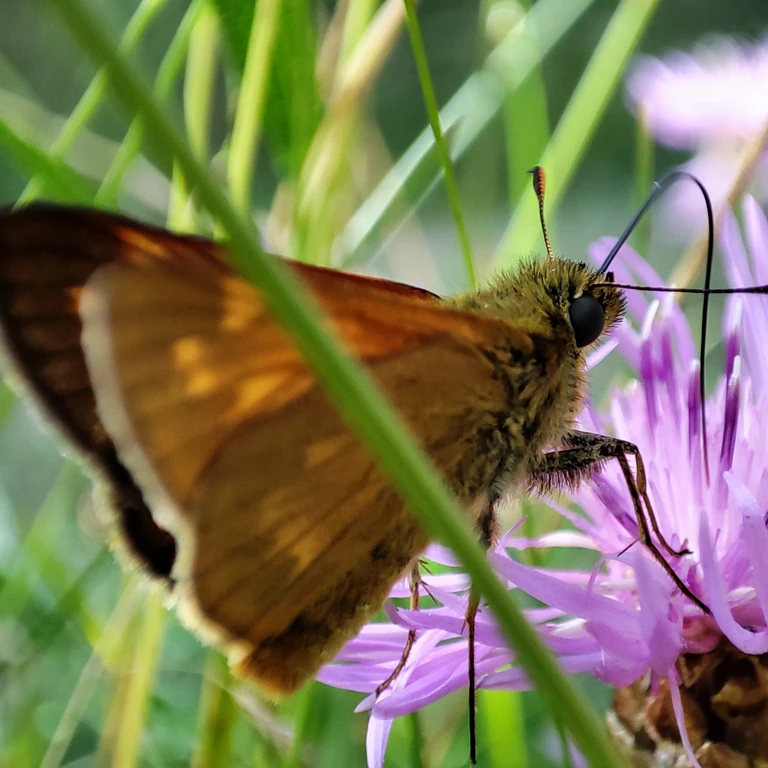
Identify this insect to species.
Ochlodes sylvanus (also Ochlodes venata)
